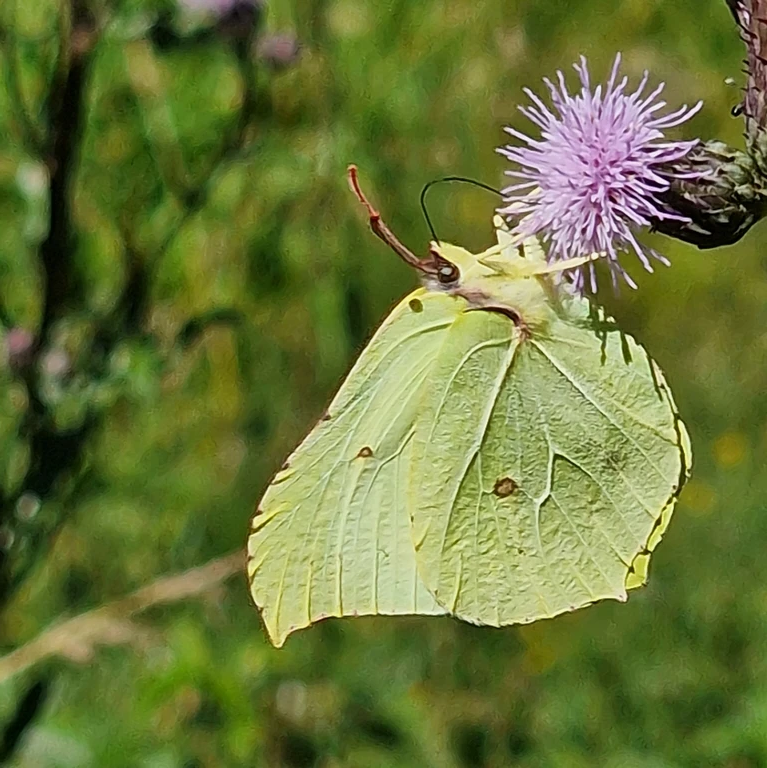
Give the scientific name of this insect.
Gonepteryx rhamni
